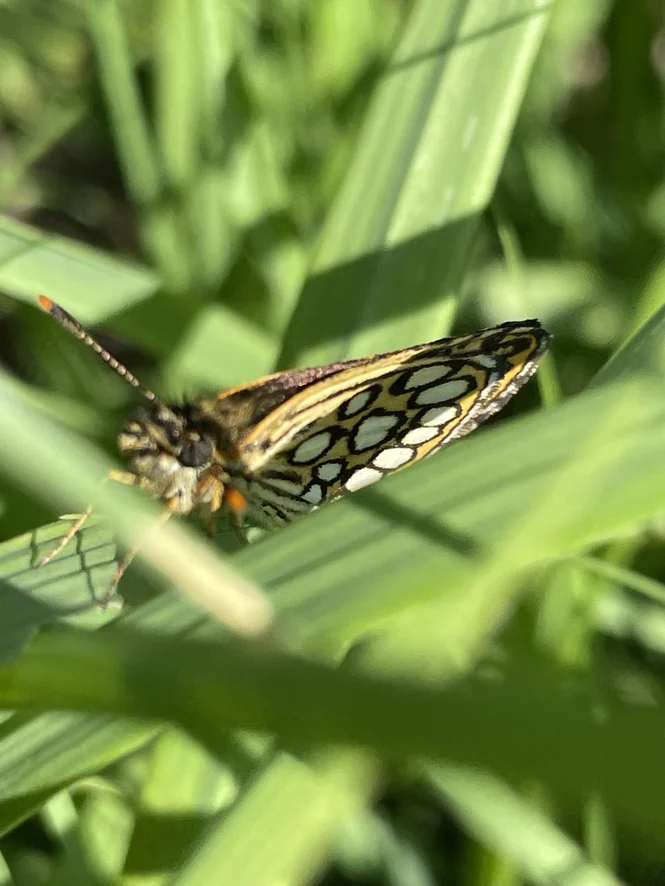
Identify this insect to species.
Heteropterus morpheus
